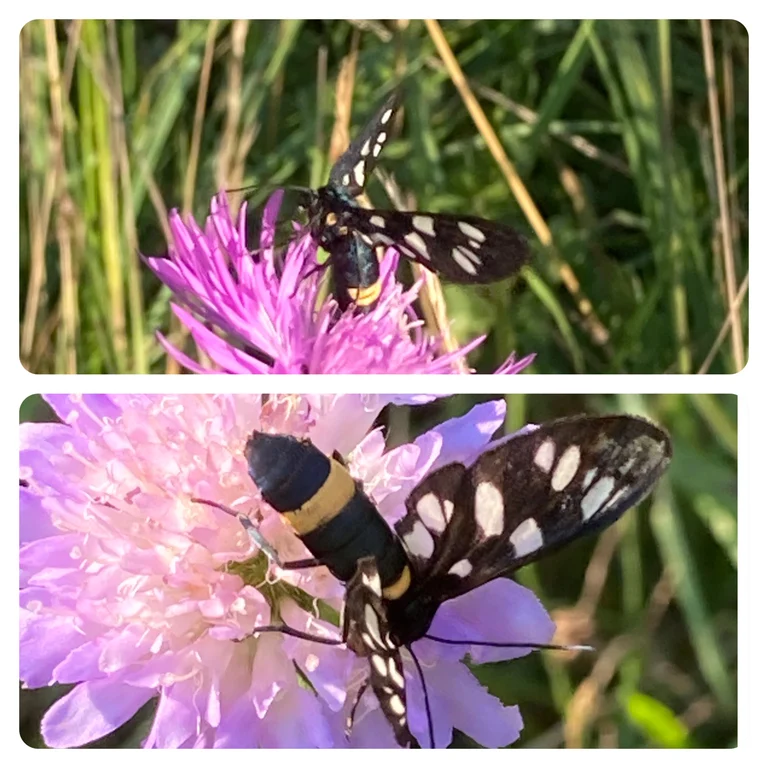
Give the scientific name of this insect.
Amata phegea
